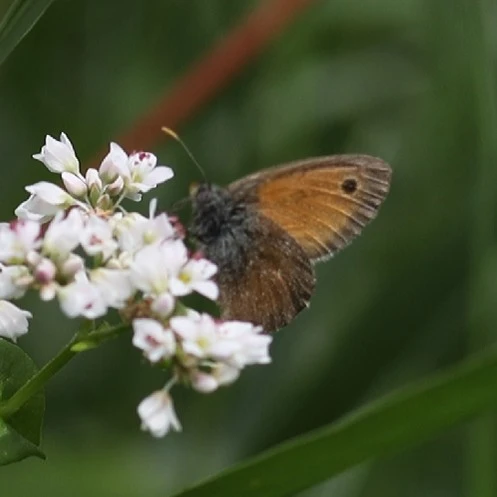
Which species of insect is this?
Coenonympha pamphilus
